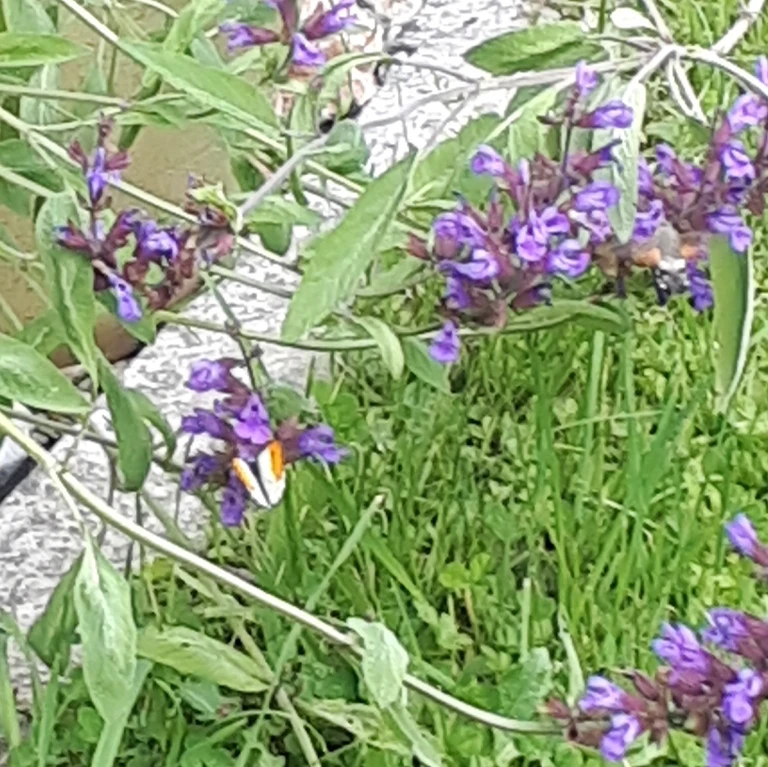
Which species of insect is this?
Anthocharis cardamines
